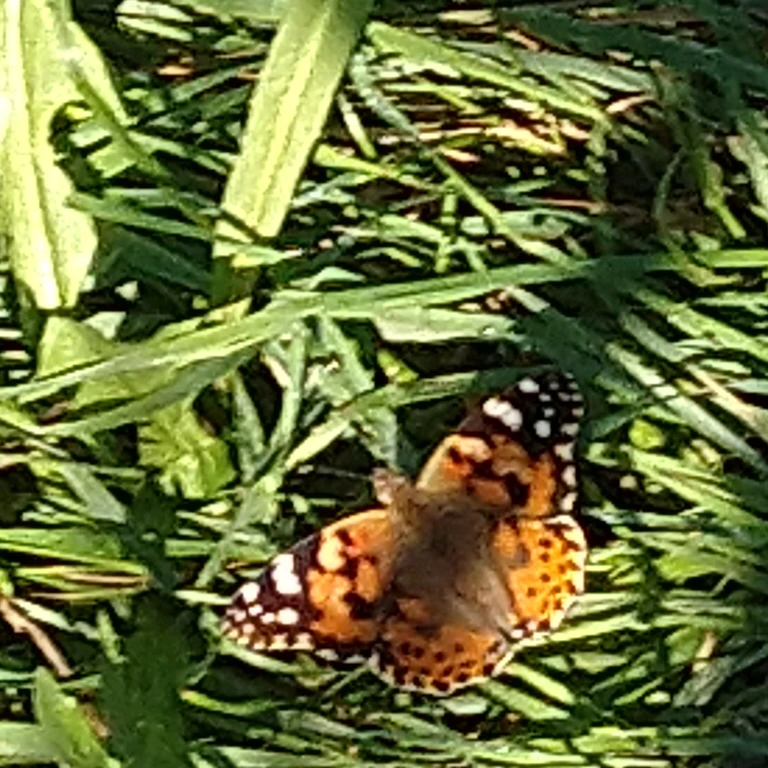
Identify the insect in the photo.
Vanessa cardui
